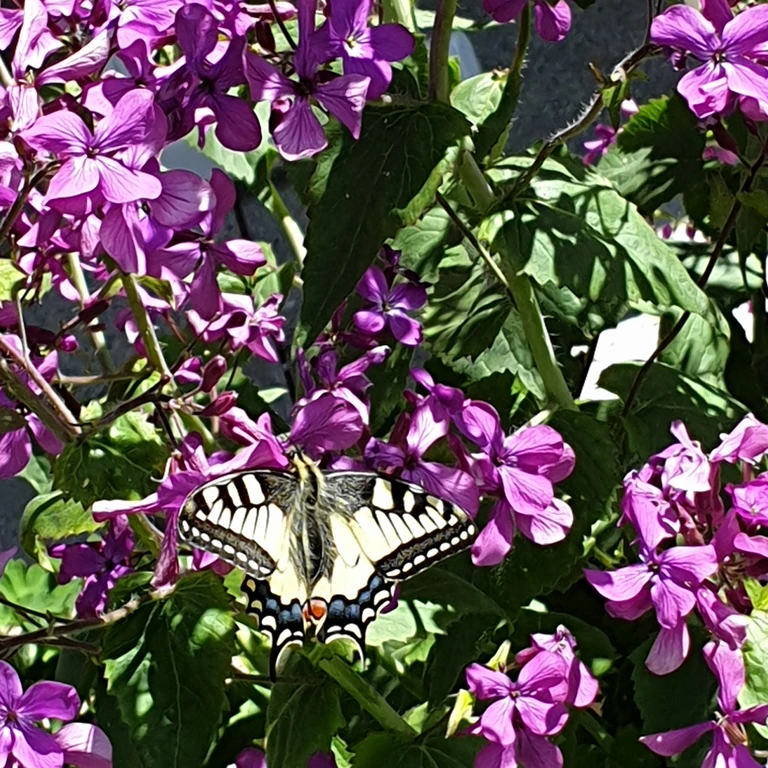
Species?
Papilio machaon
